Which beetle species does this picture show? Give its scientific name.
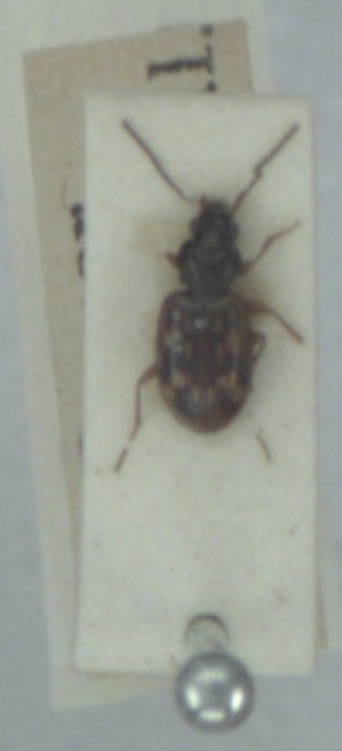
Bembidion fumigatum
